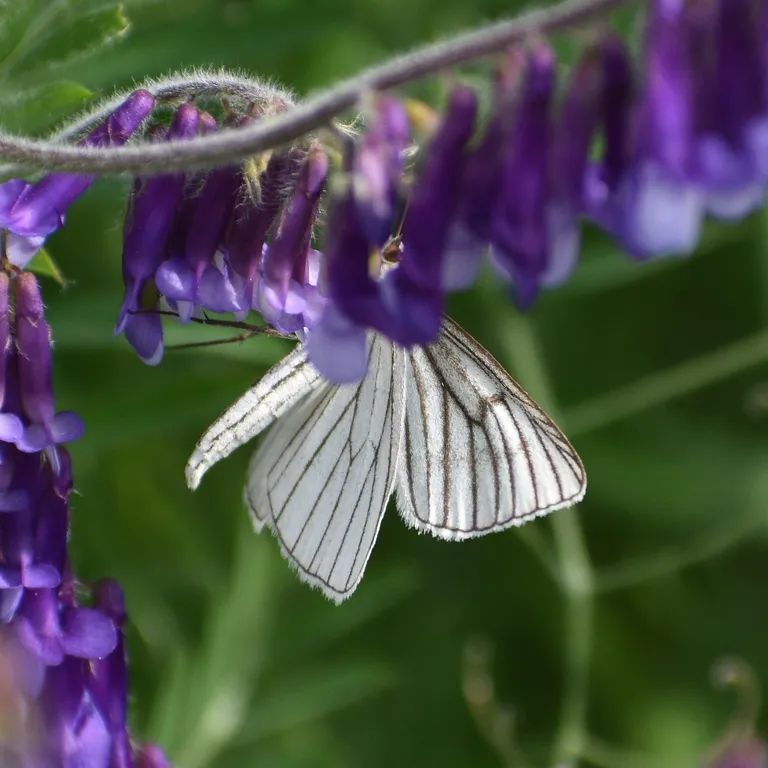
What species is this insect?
Siona lineata
